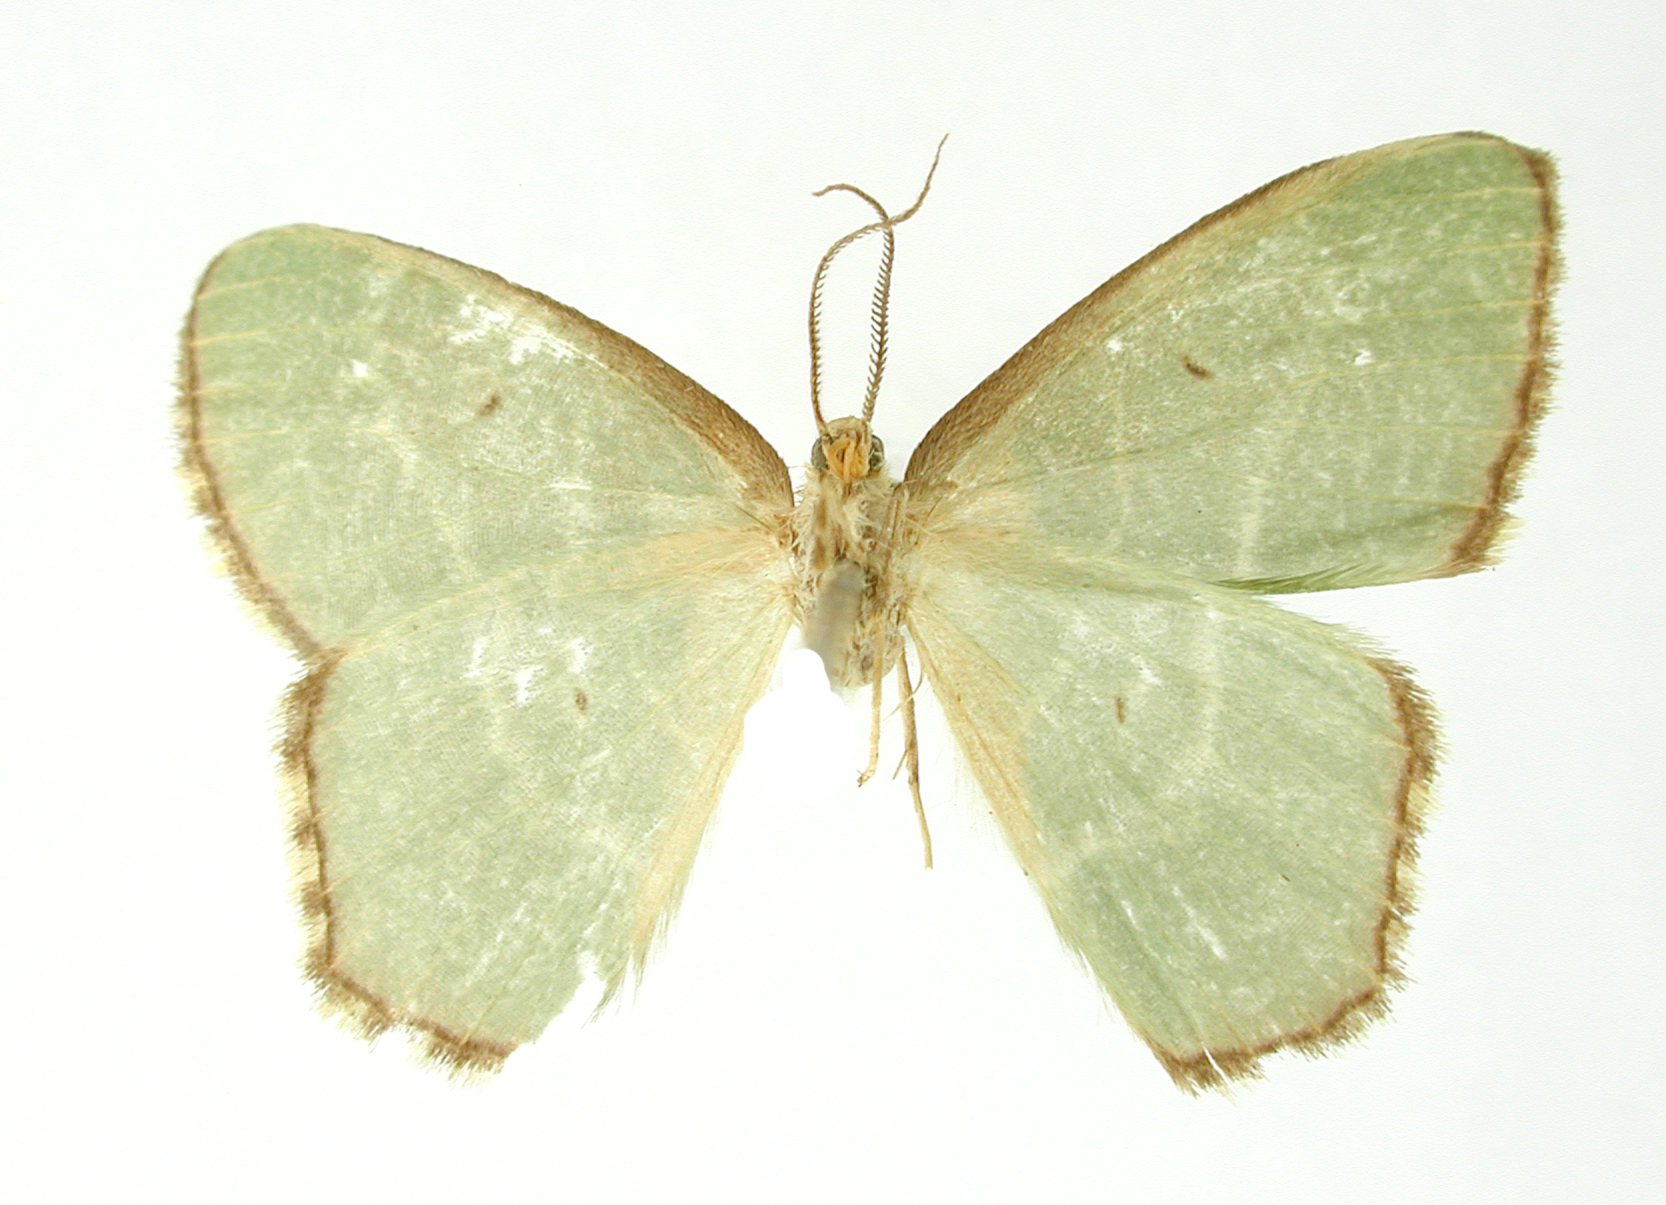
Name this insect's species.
Thalera eximia
